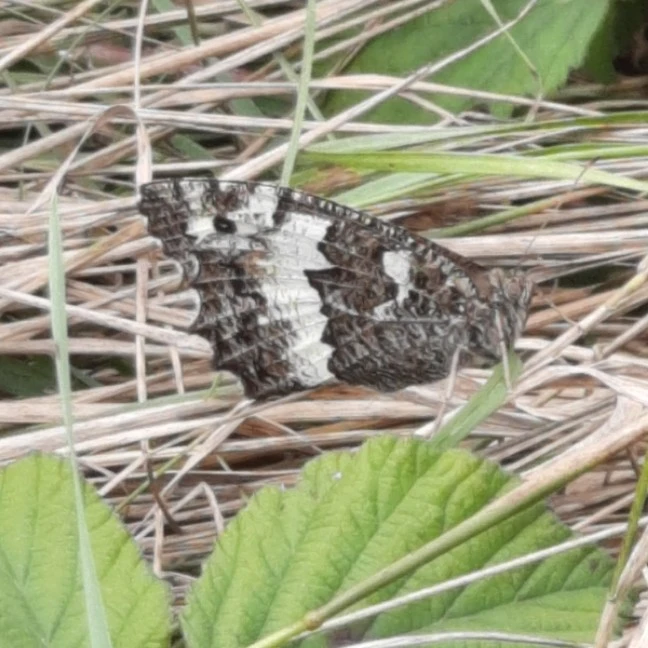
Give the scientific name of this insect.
Brintesia circe
